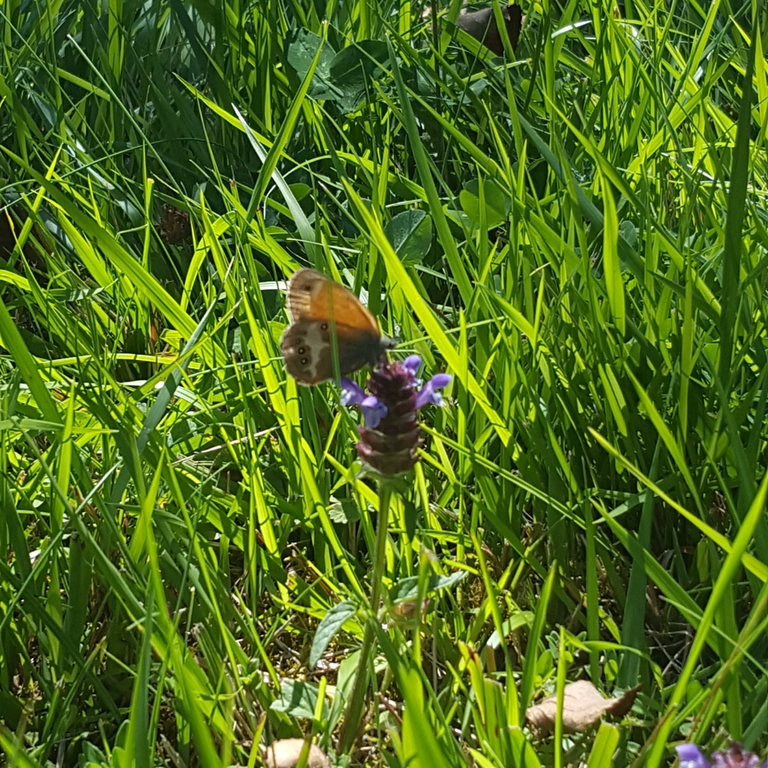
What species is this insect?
Coenonympha arcania
